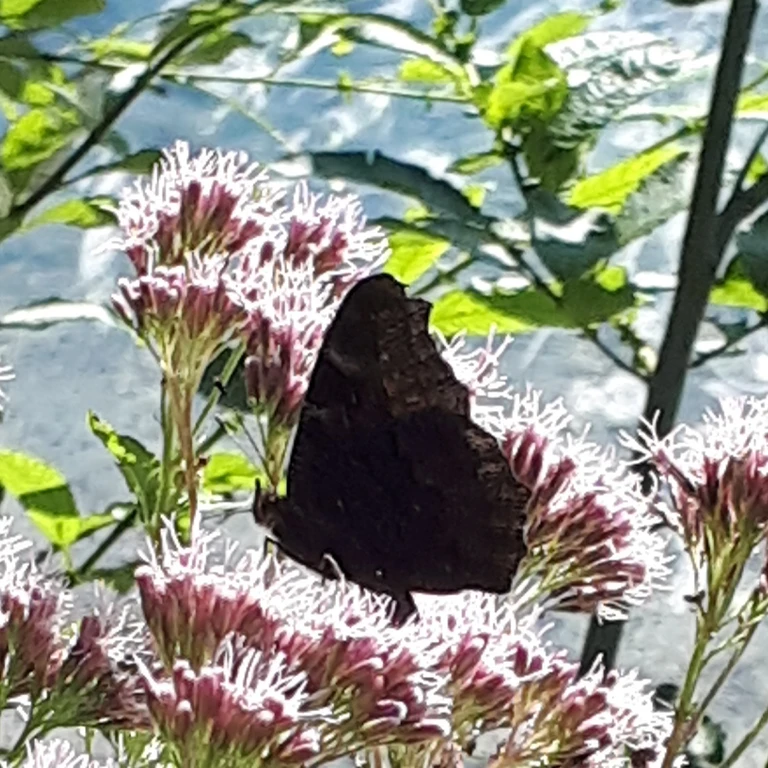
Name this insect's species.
Aglais io
